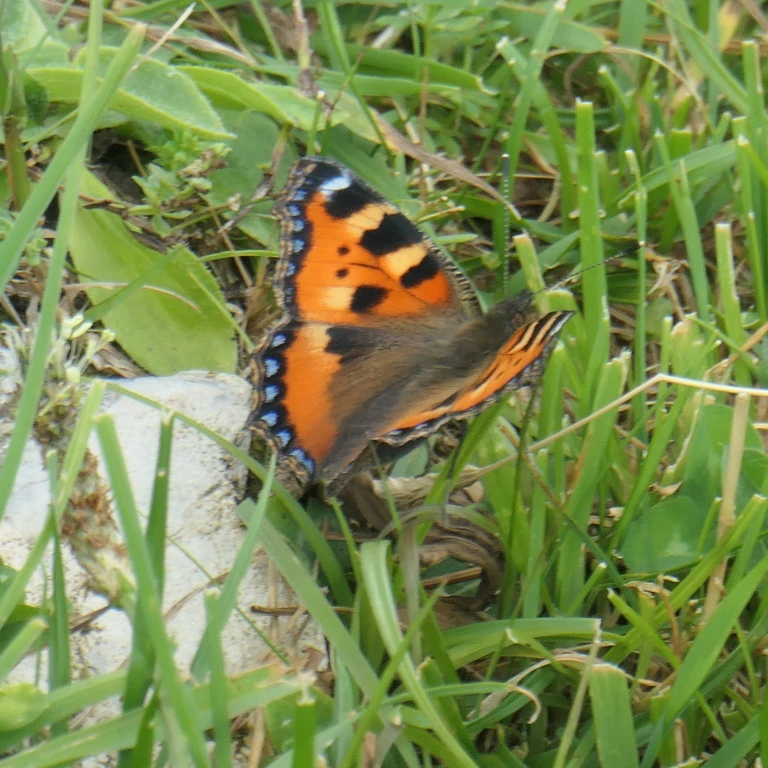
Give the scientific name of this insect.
Aglais urticae
